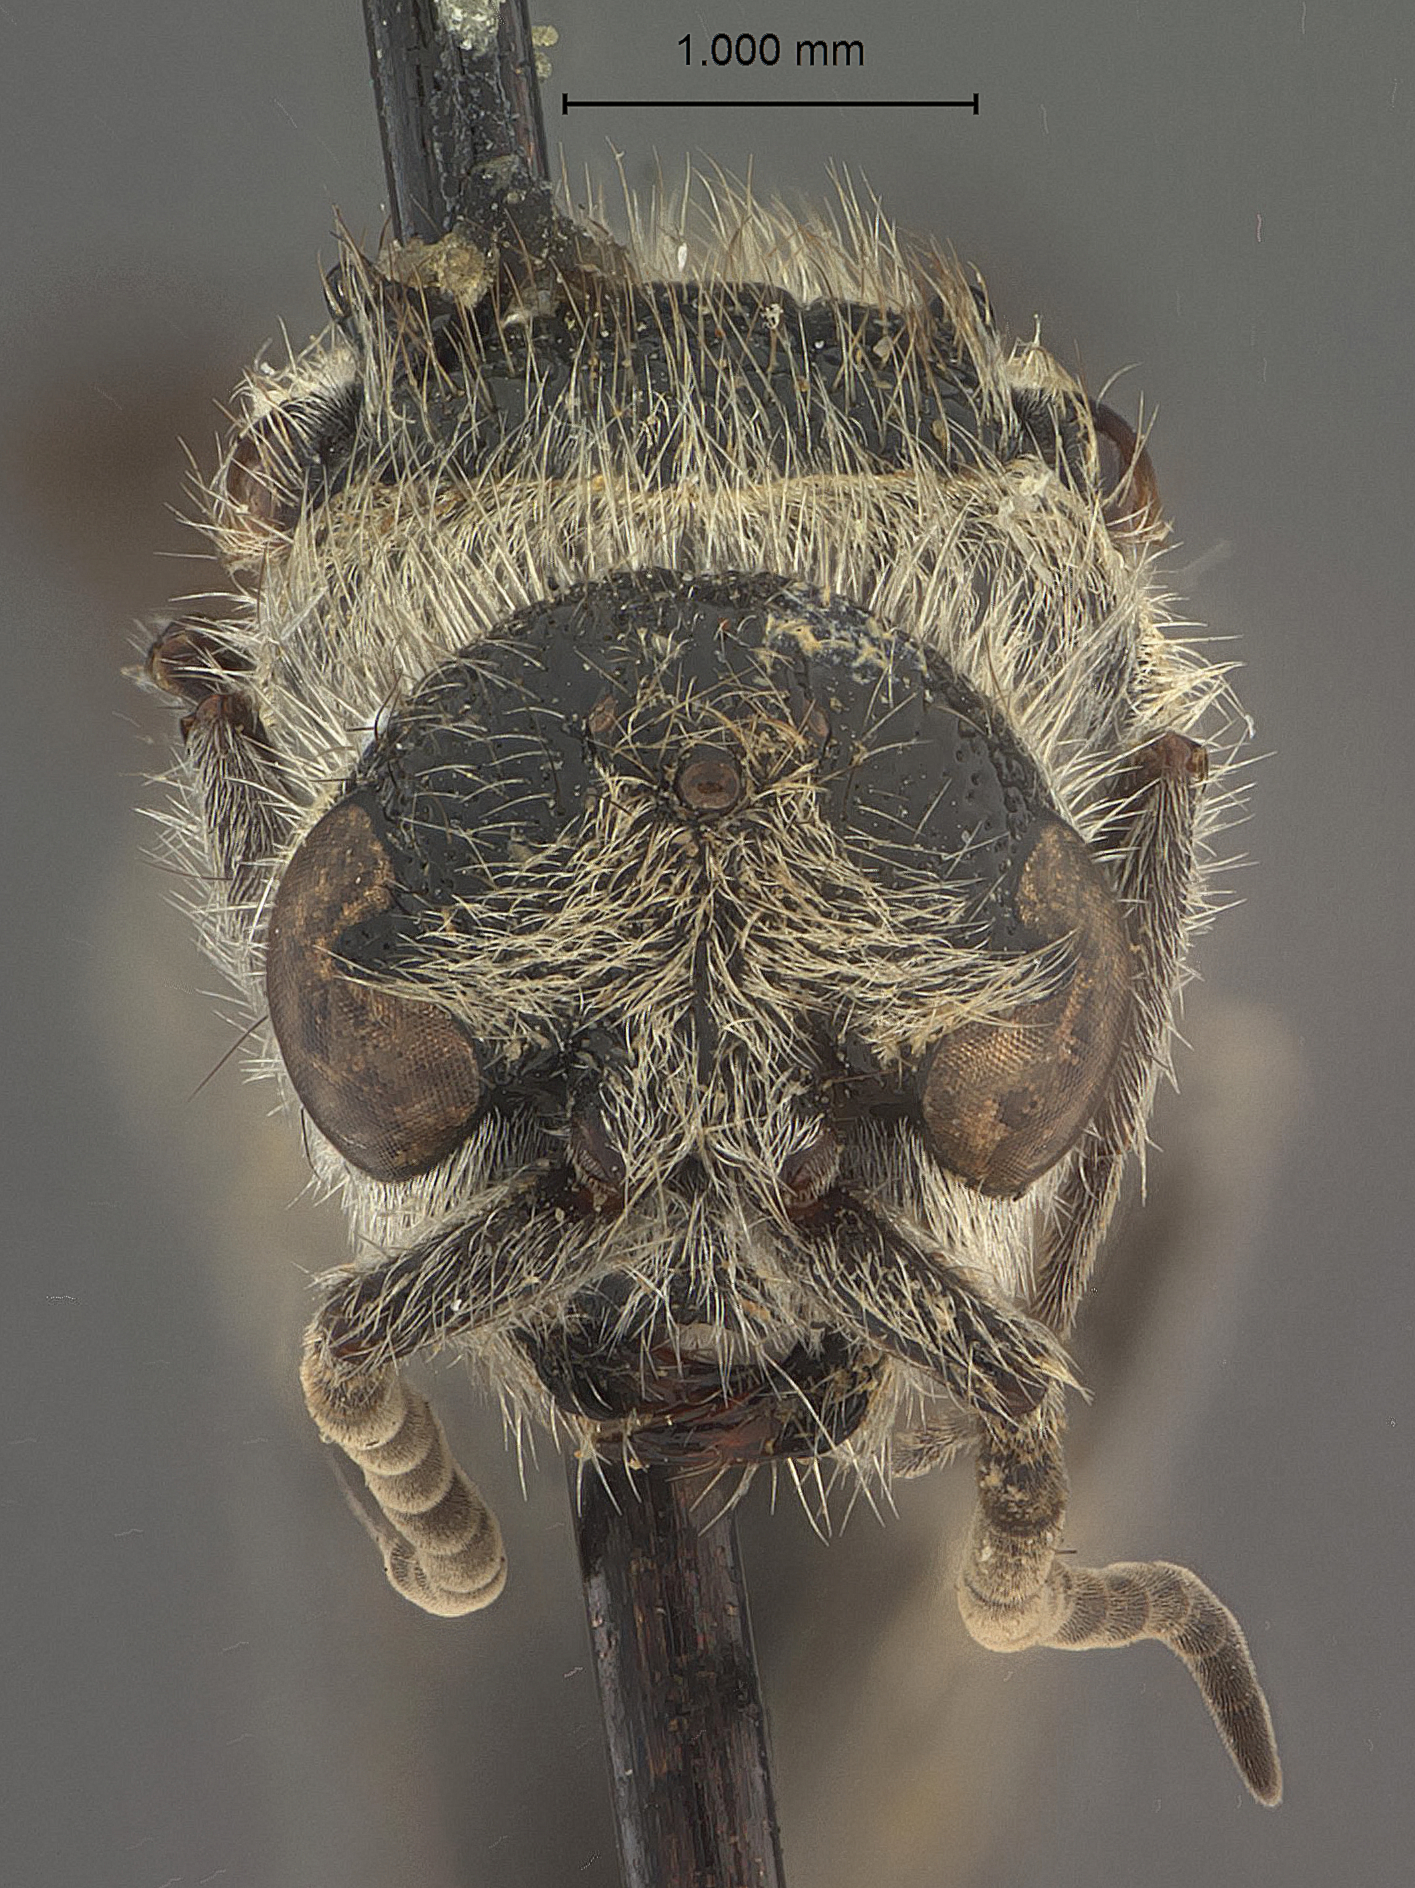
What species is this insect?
Smicromyrme palawanensis
